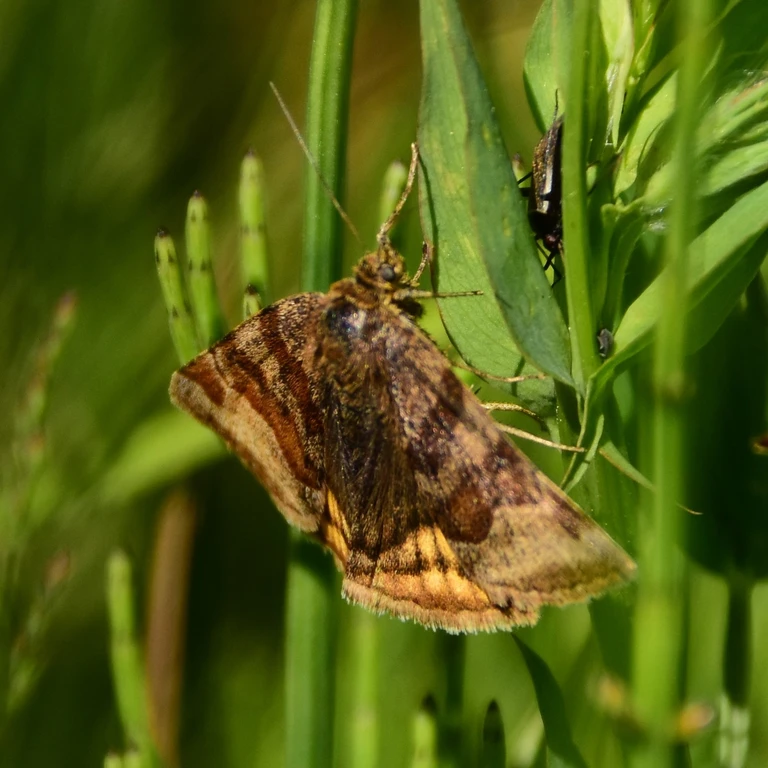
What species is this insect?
Euclidia glyphica
